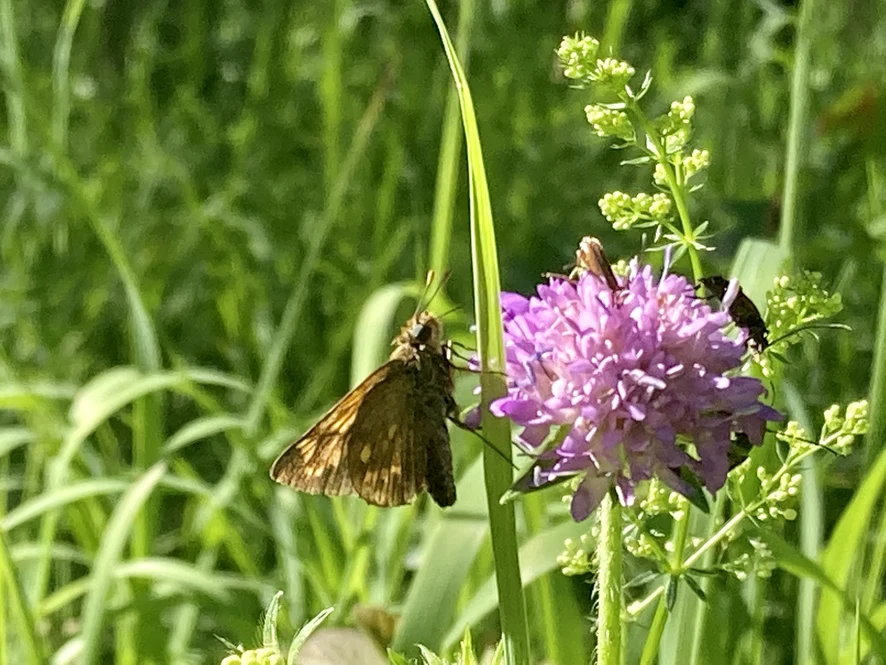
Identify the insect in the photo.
Ochlodes sylvanus (also Ochlodes venata)
